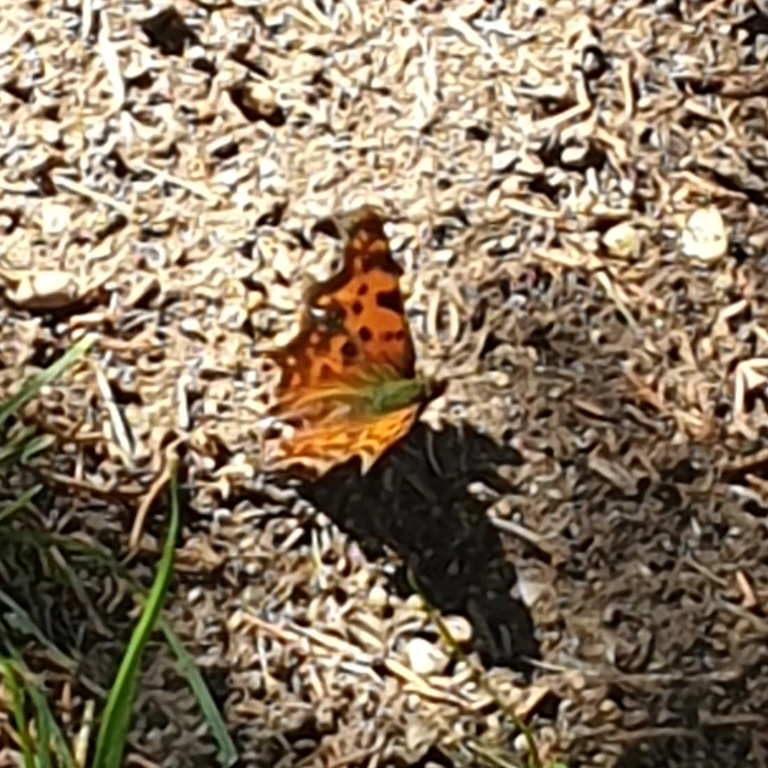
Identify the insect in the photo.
Polygonia c-album
